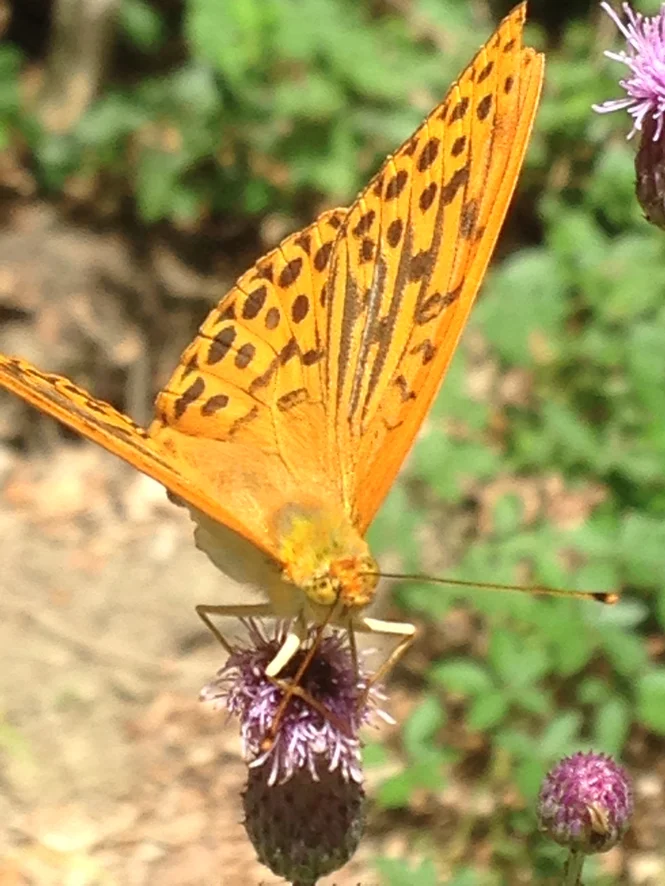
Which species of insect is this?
Argynnis paphia
